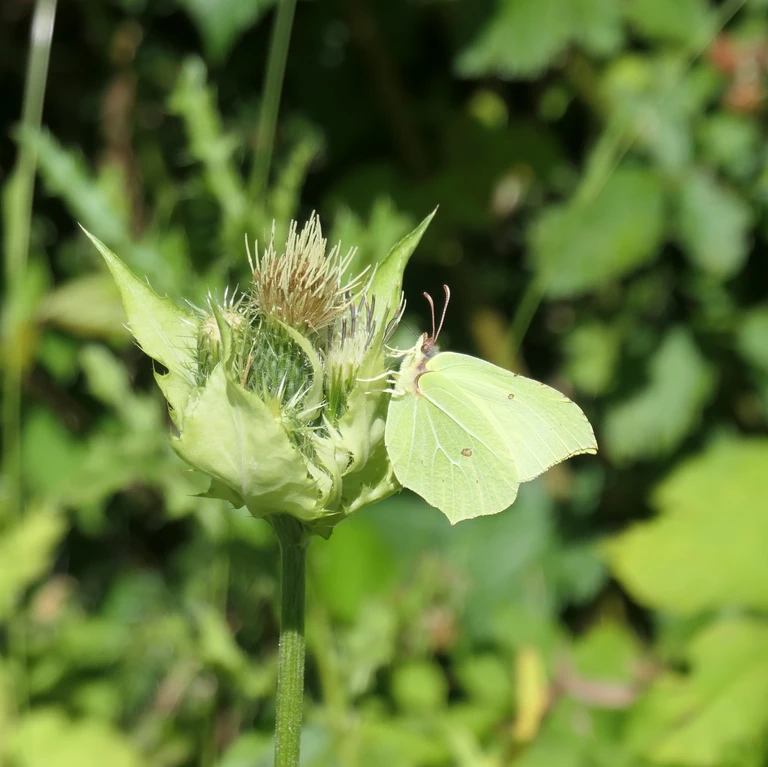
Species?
Gonepteryx rhamni
